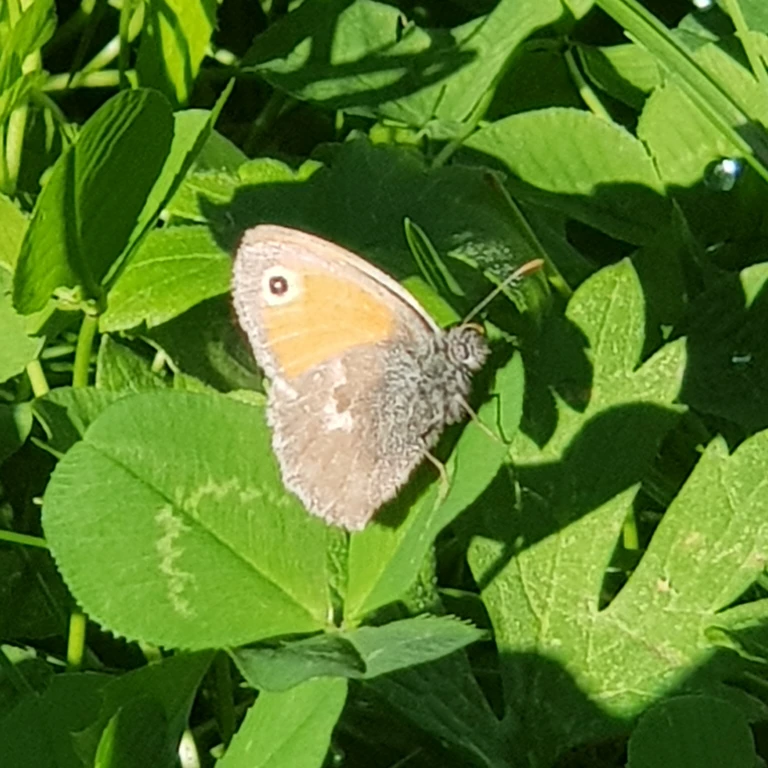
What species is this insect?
Coenonympha pamphilus
